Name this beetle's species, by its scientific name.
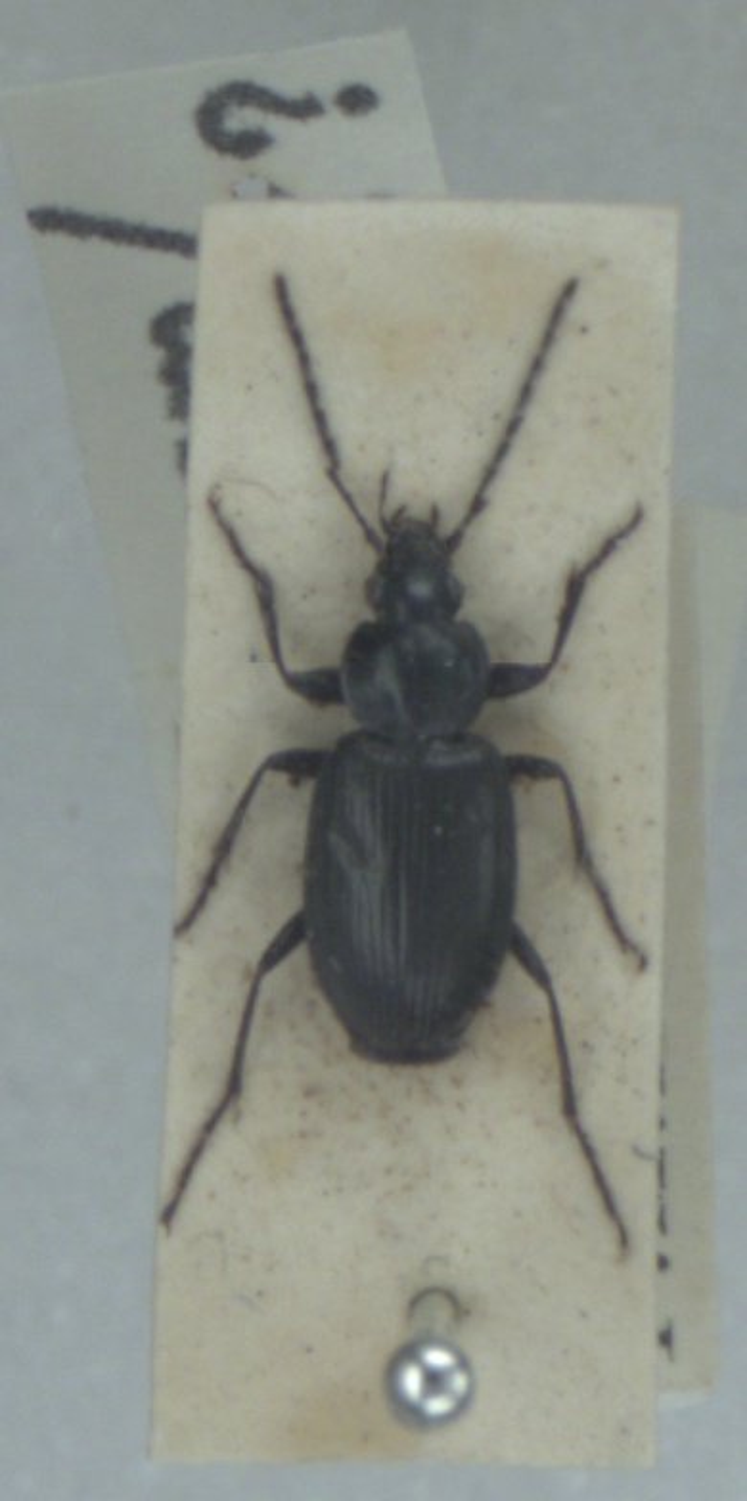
Agonum emarginatum
